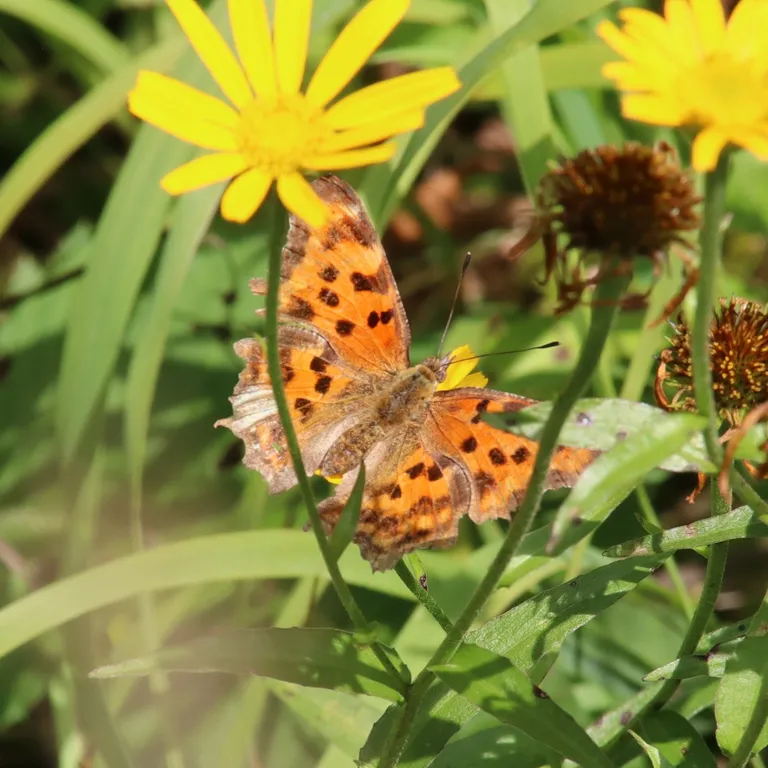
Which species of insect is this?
Polygonia c-album
